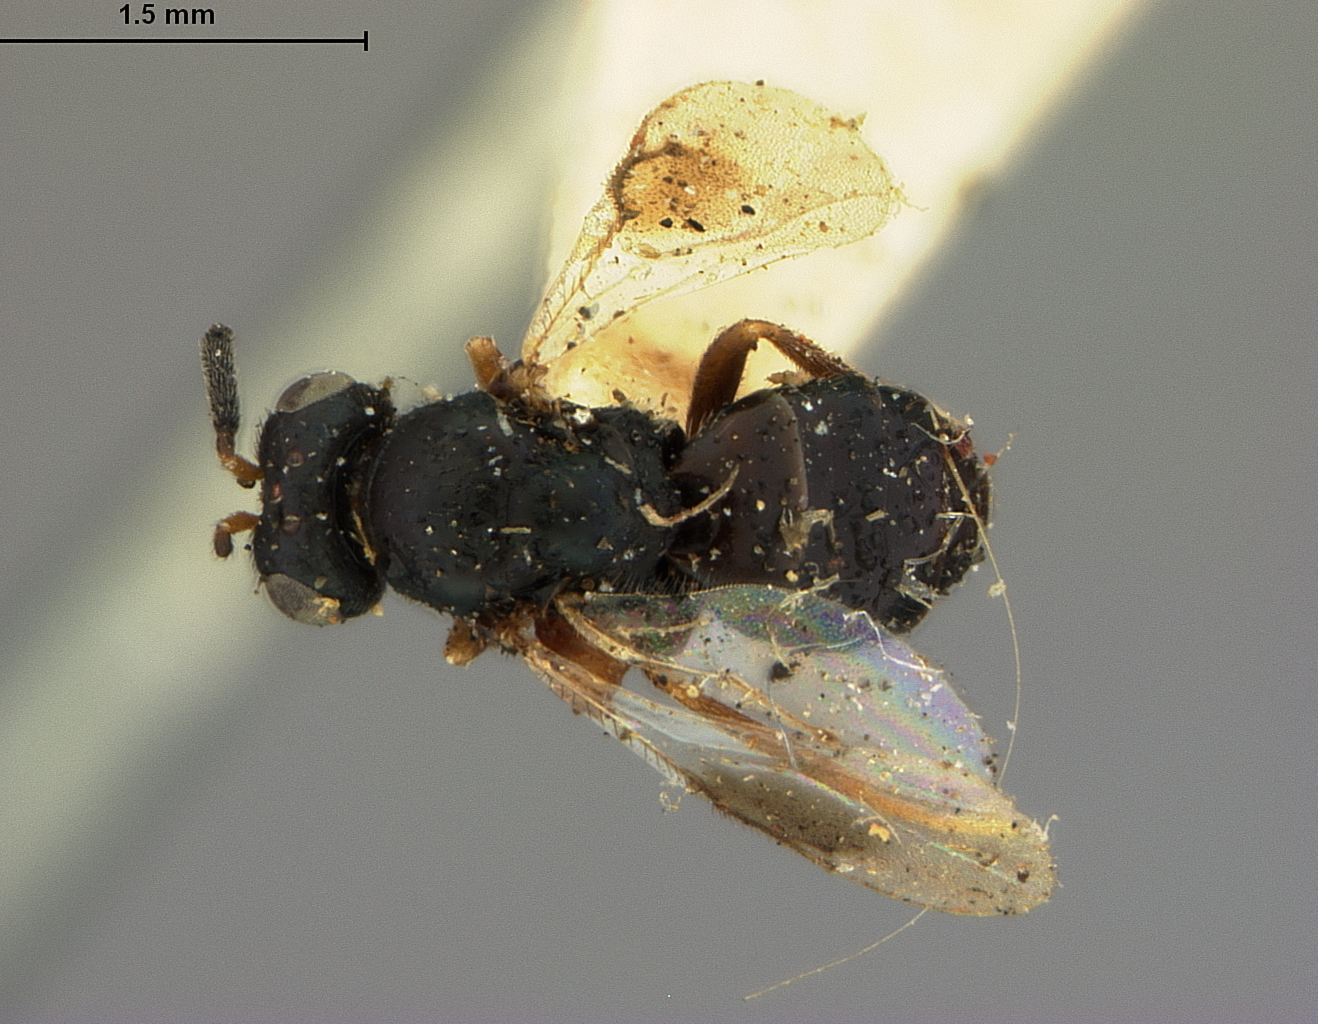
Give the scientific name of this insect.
Megorismus nubilipennis
